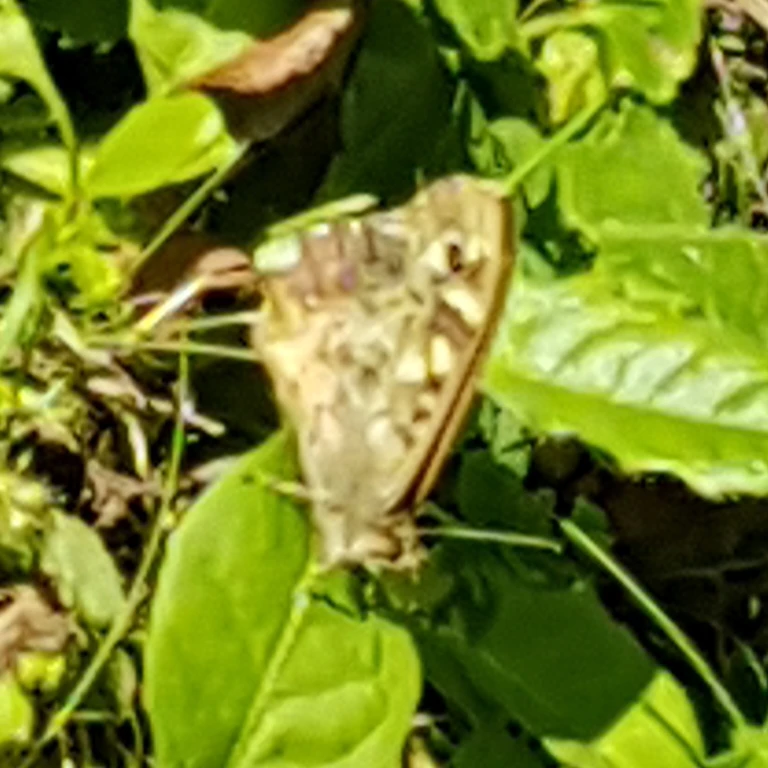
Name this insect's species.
Pararge aegeria
